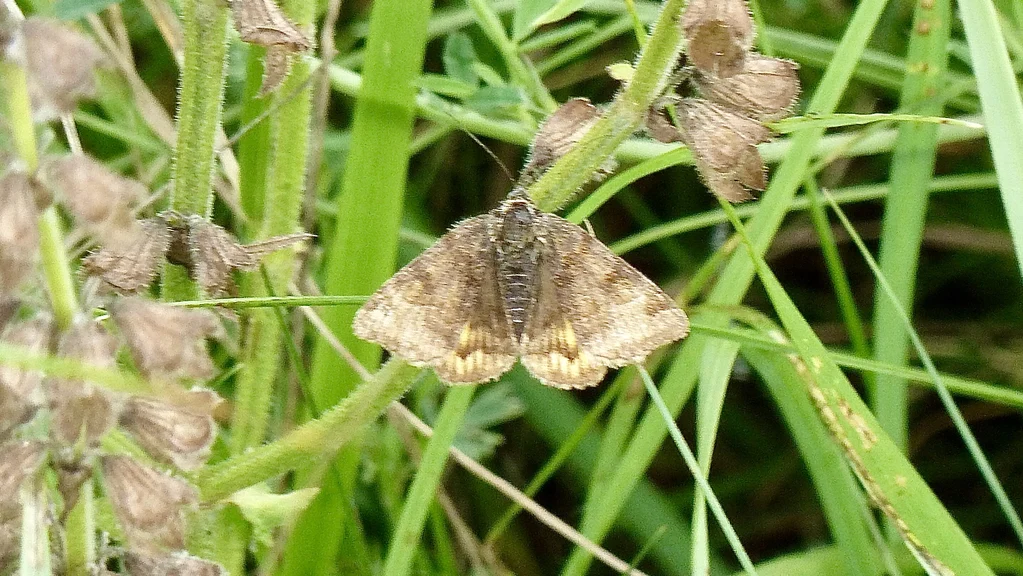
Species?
Euclidia glyphica
